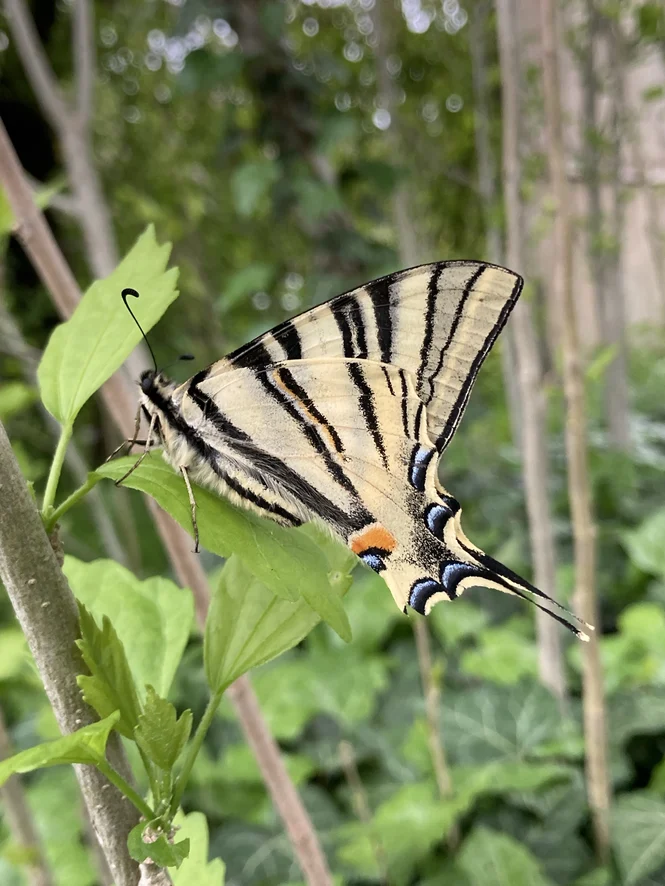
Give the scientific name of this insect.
Iphiclides podalirius
